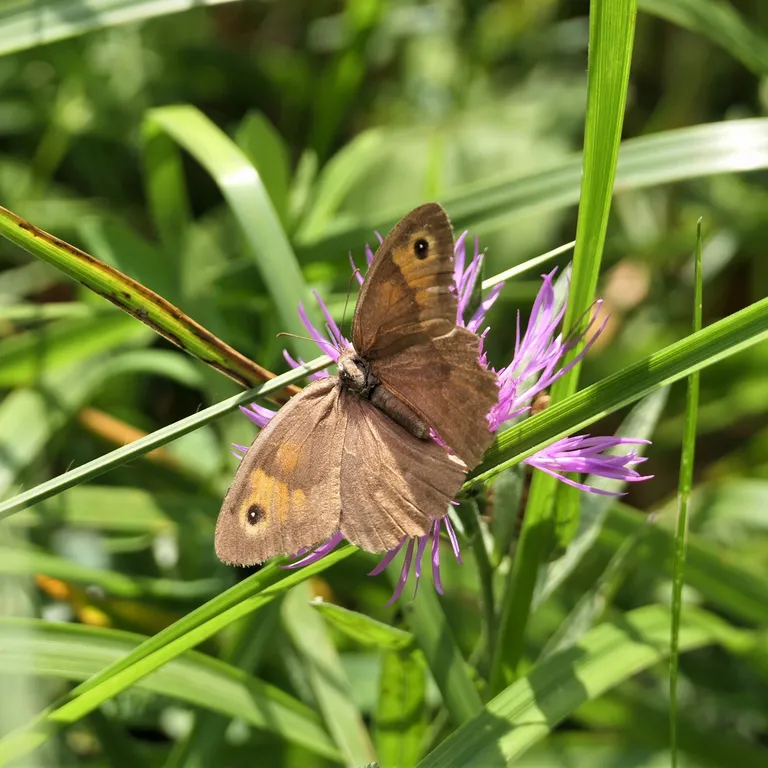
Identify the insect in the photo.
Maniola jurtina
